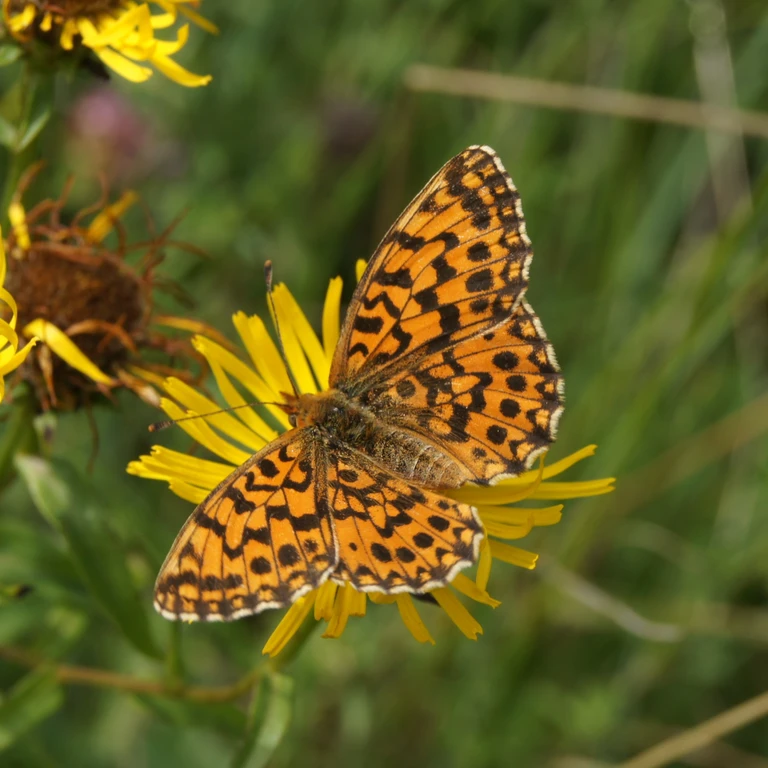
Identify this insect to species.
Boloria dia
